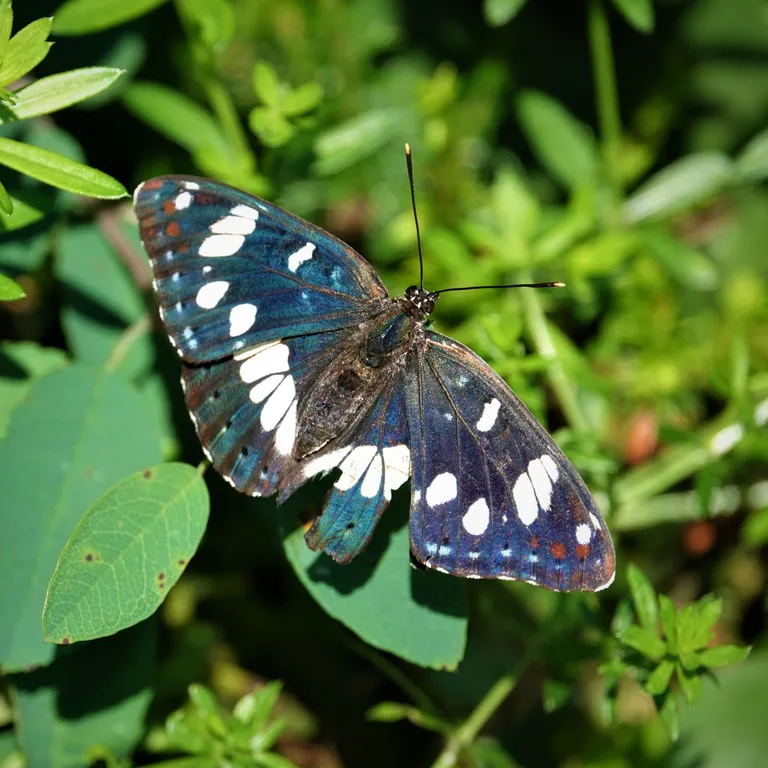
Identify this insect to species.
Limenitis reducta
